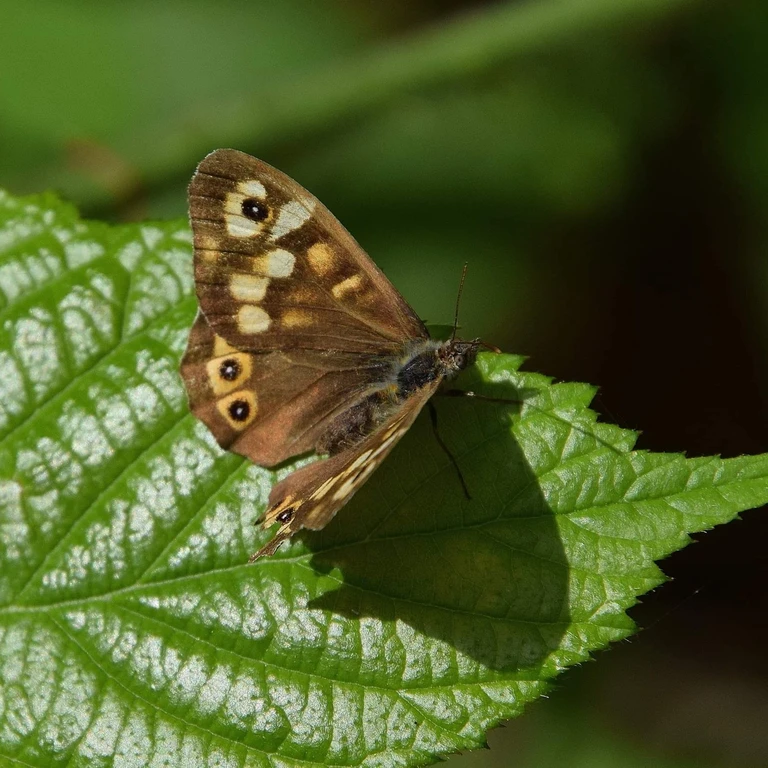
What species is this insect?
Pararge aegeria
